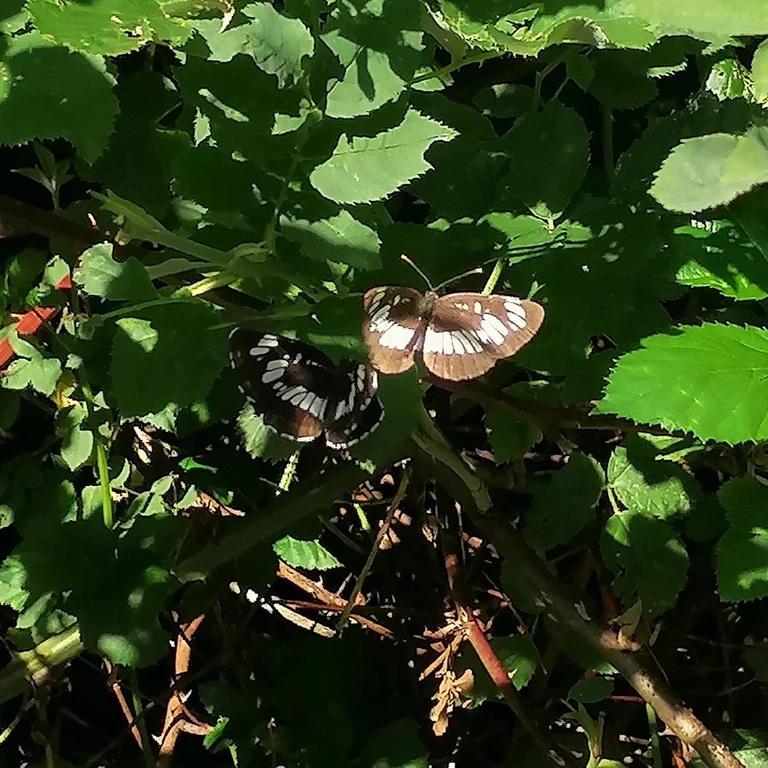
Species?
Neptis rivularis
